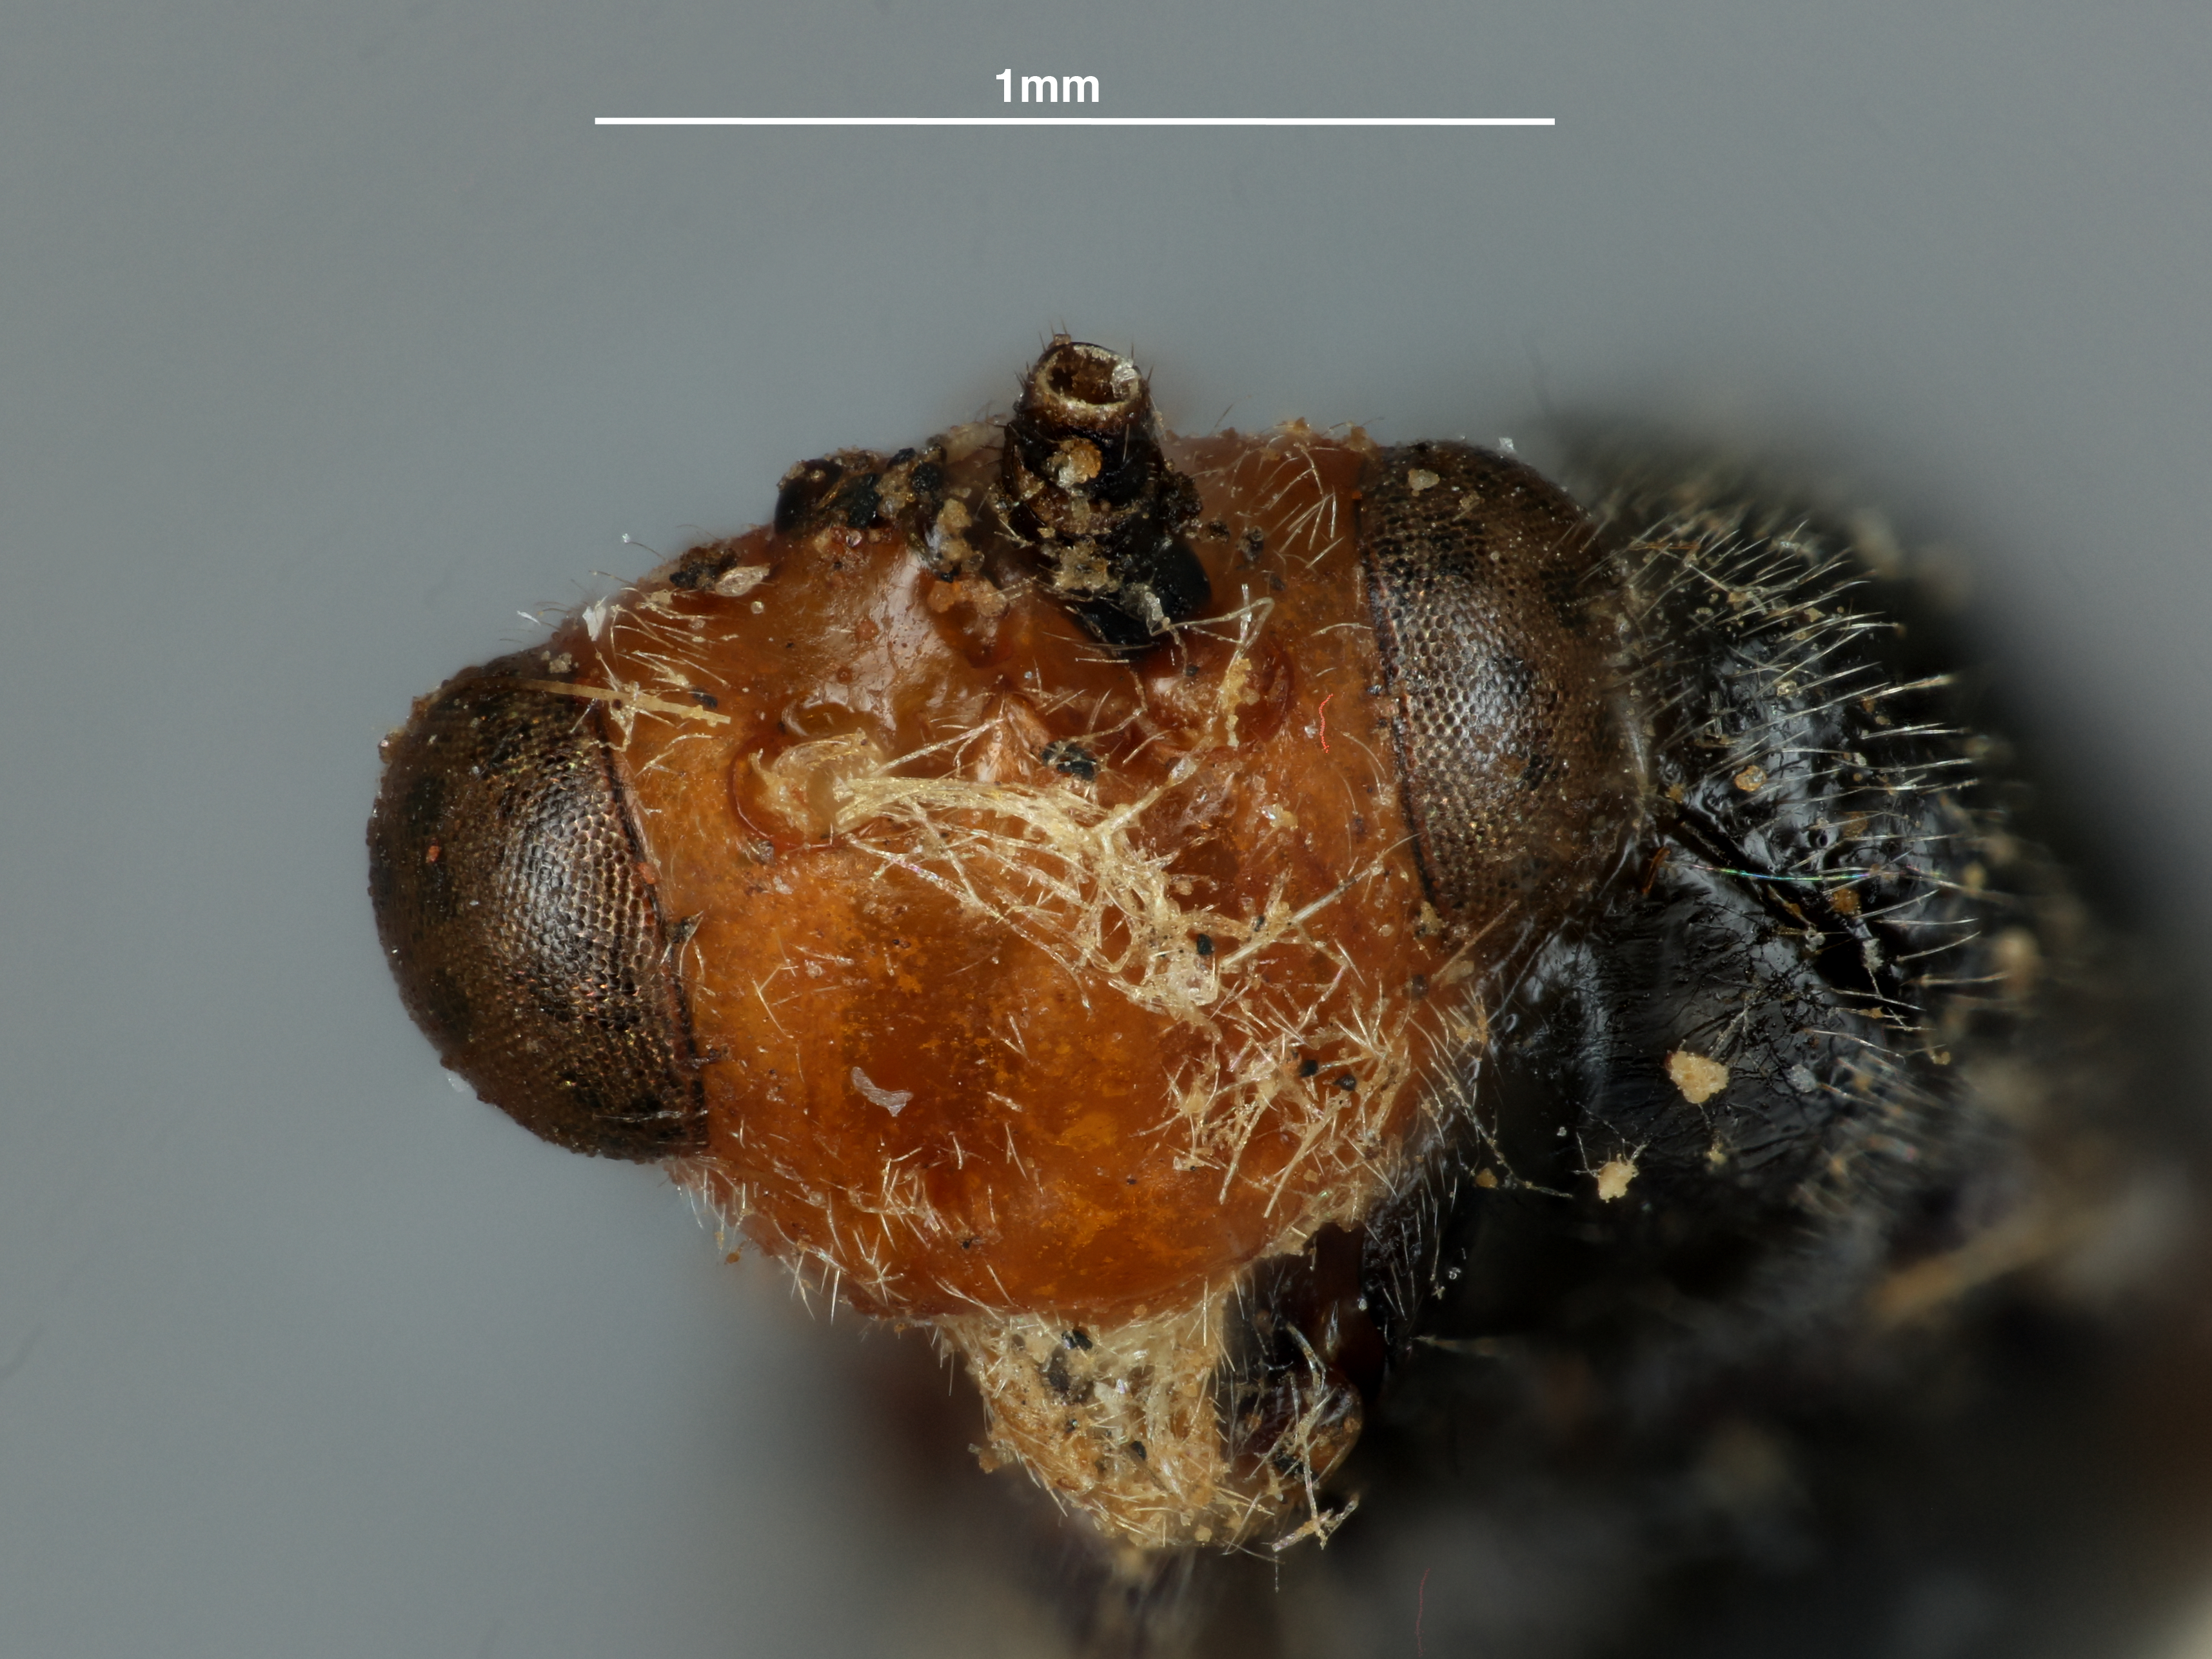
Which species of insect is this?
Orgiloneura antipoda
